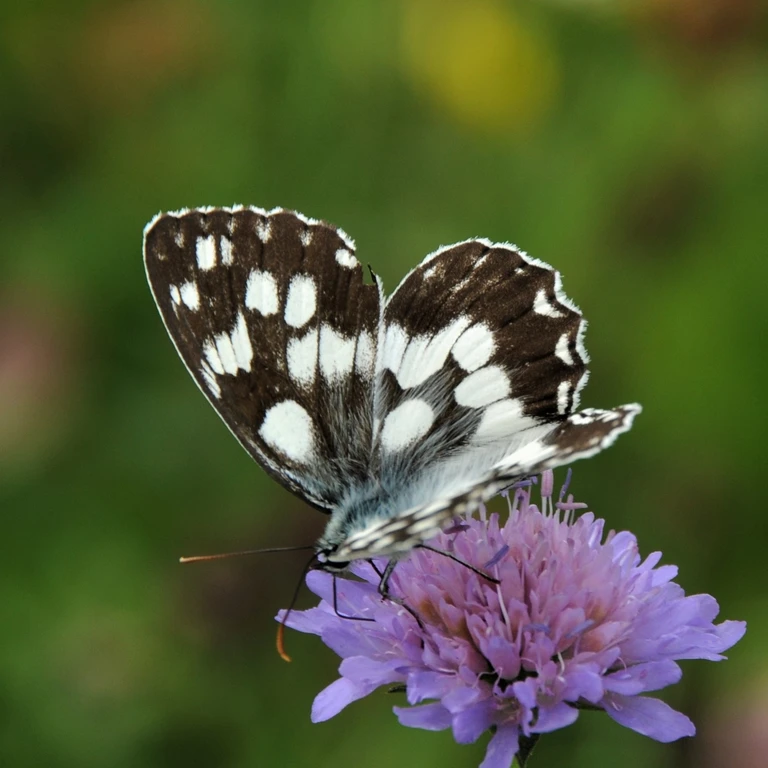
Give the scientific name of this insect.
Melanargia galathea
